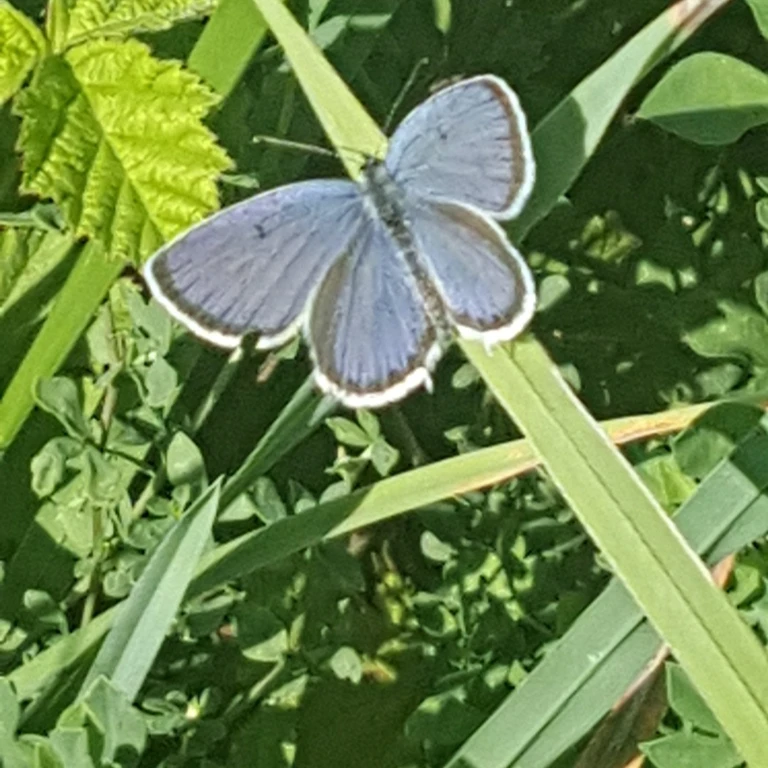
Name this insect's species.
Cupido decolorata (also Elkalyce decolorata)
